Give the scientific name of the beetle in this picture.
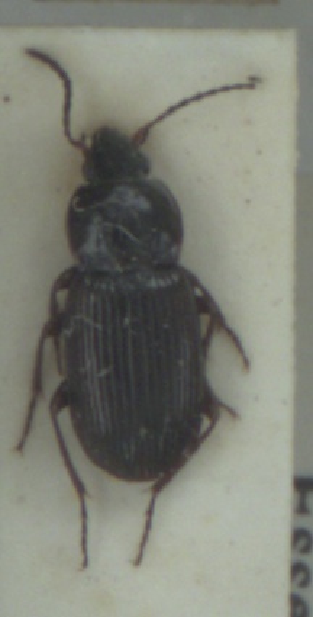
Pterostichus vernalis
